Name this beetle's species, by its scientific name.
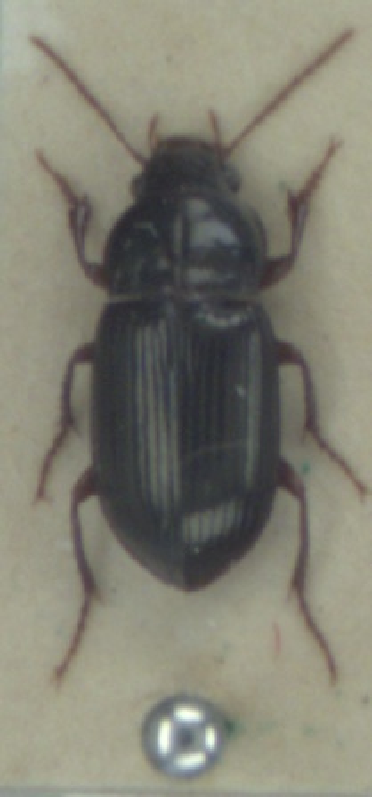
Amara apricaria
